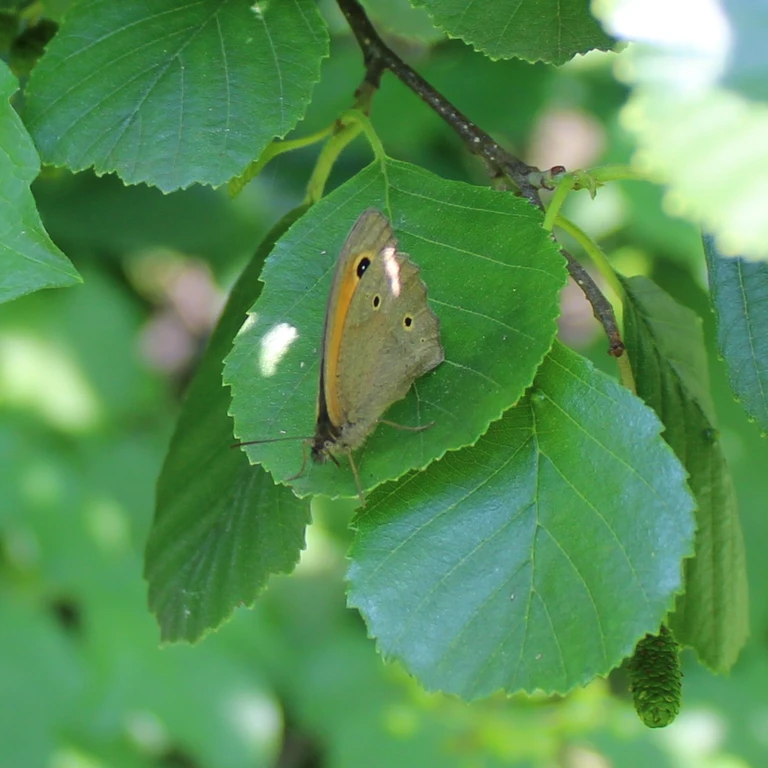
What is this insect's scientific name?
Maniola jurtina
